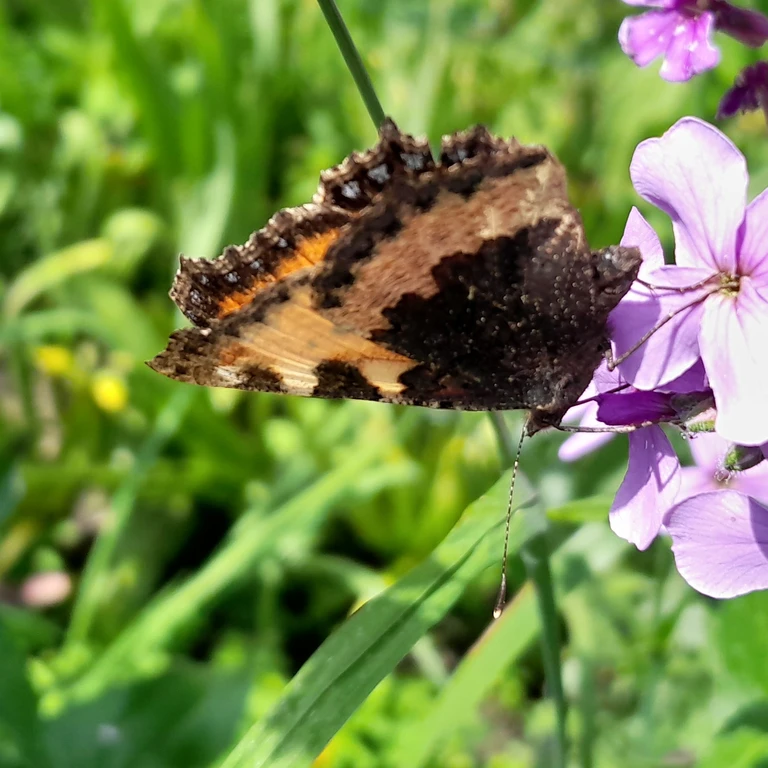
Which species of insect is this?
Aglais urticae
